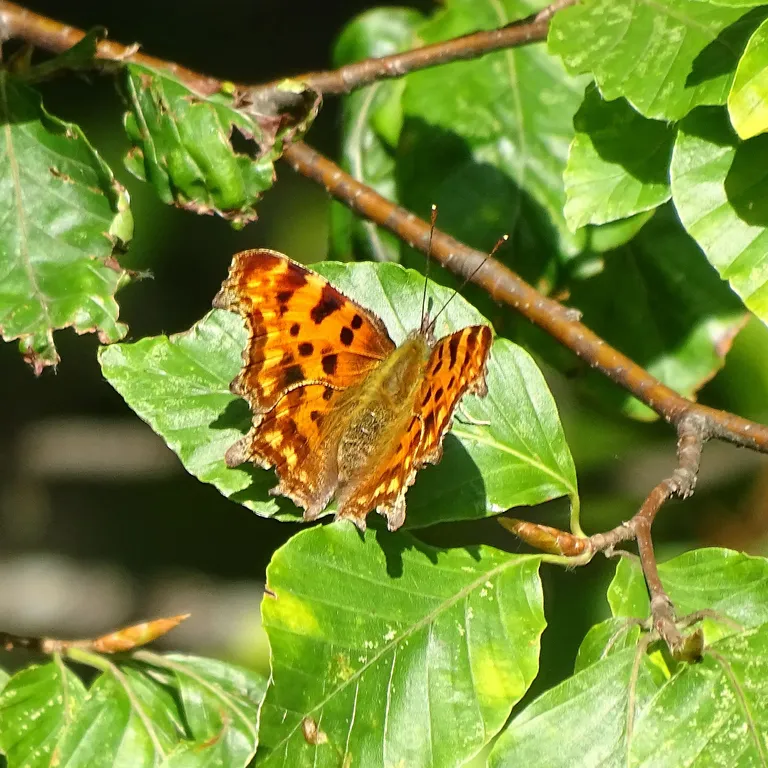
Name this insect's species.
Polygonia c-album
